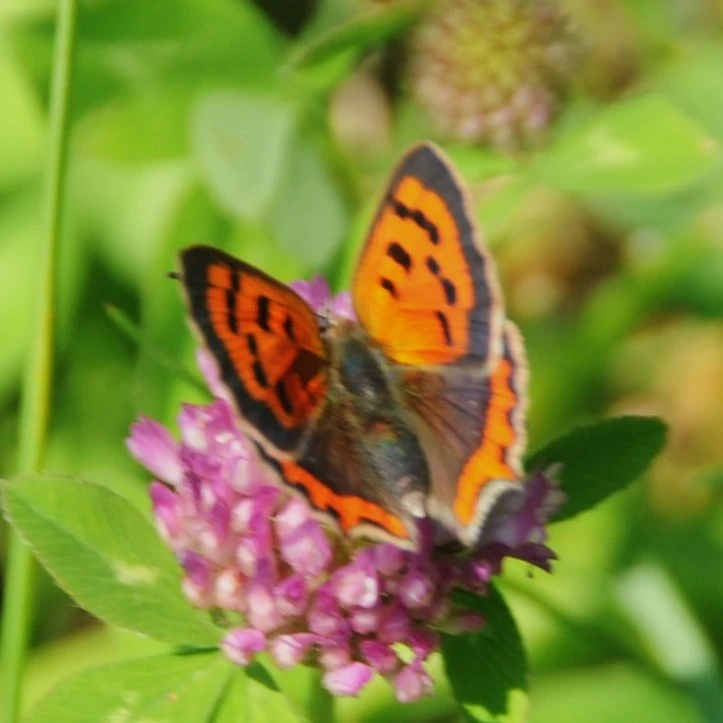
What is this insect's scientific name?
Lycaena phlaeas
